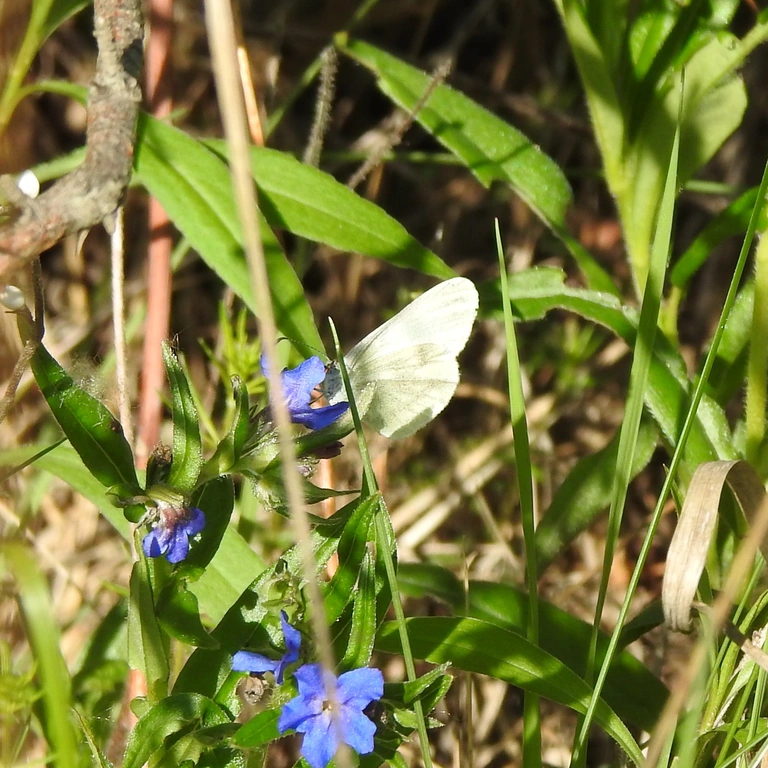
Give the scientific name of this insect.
Leptidea sinapis/juvernica
